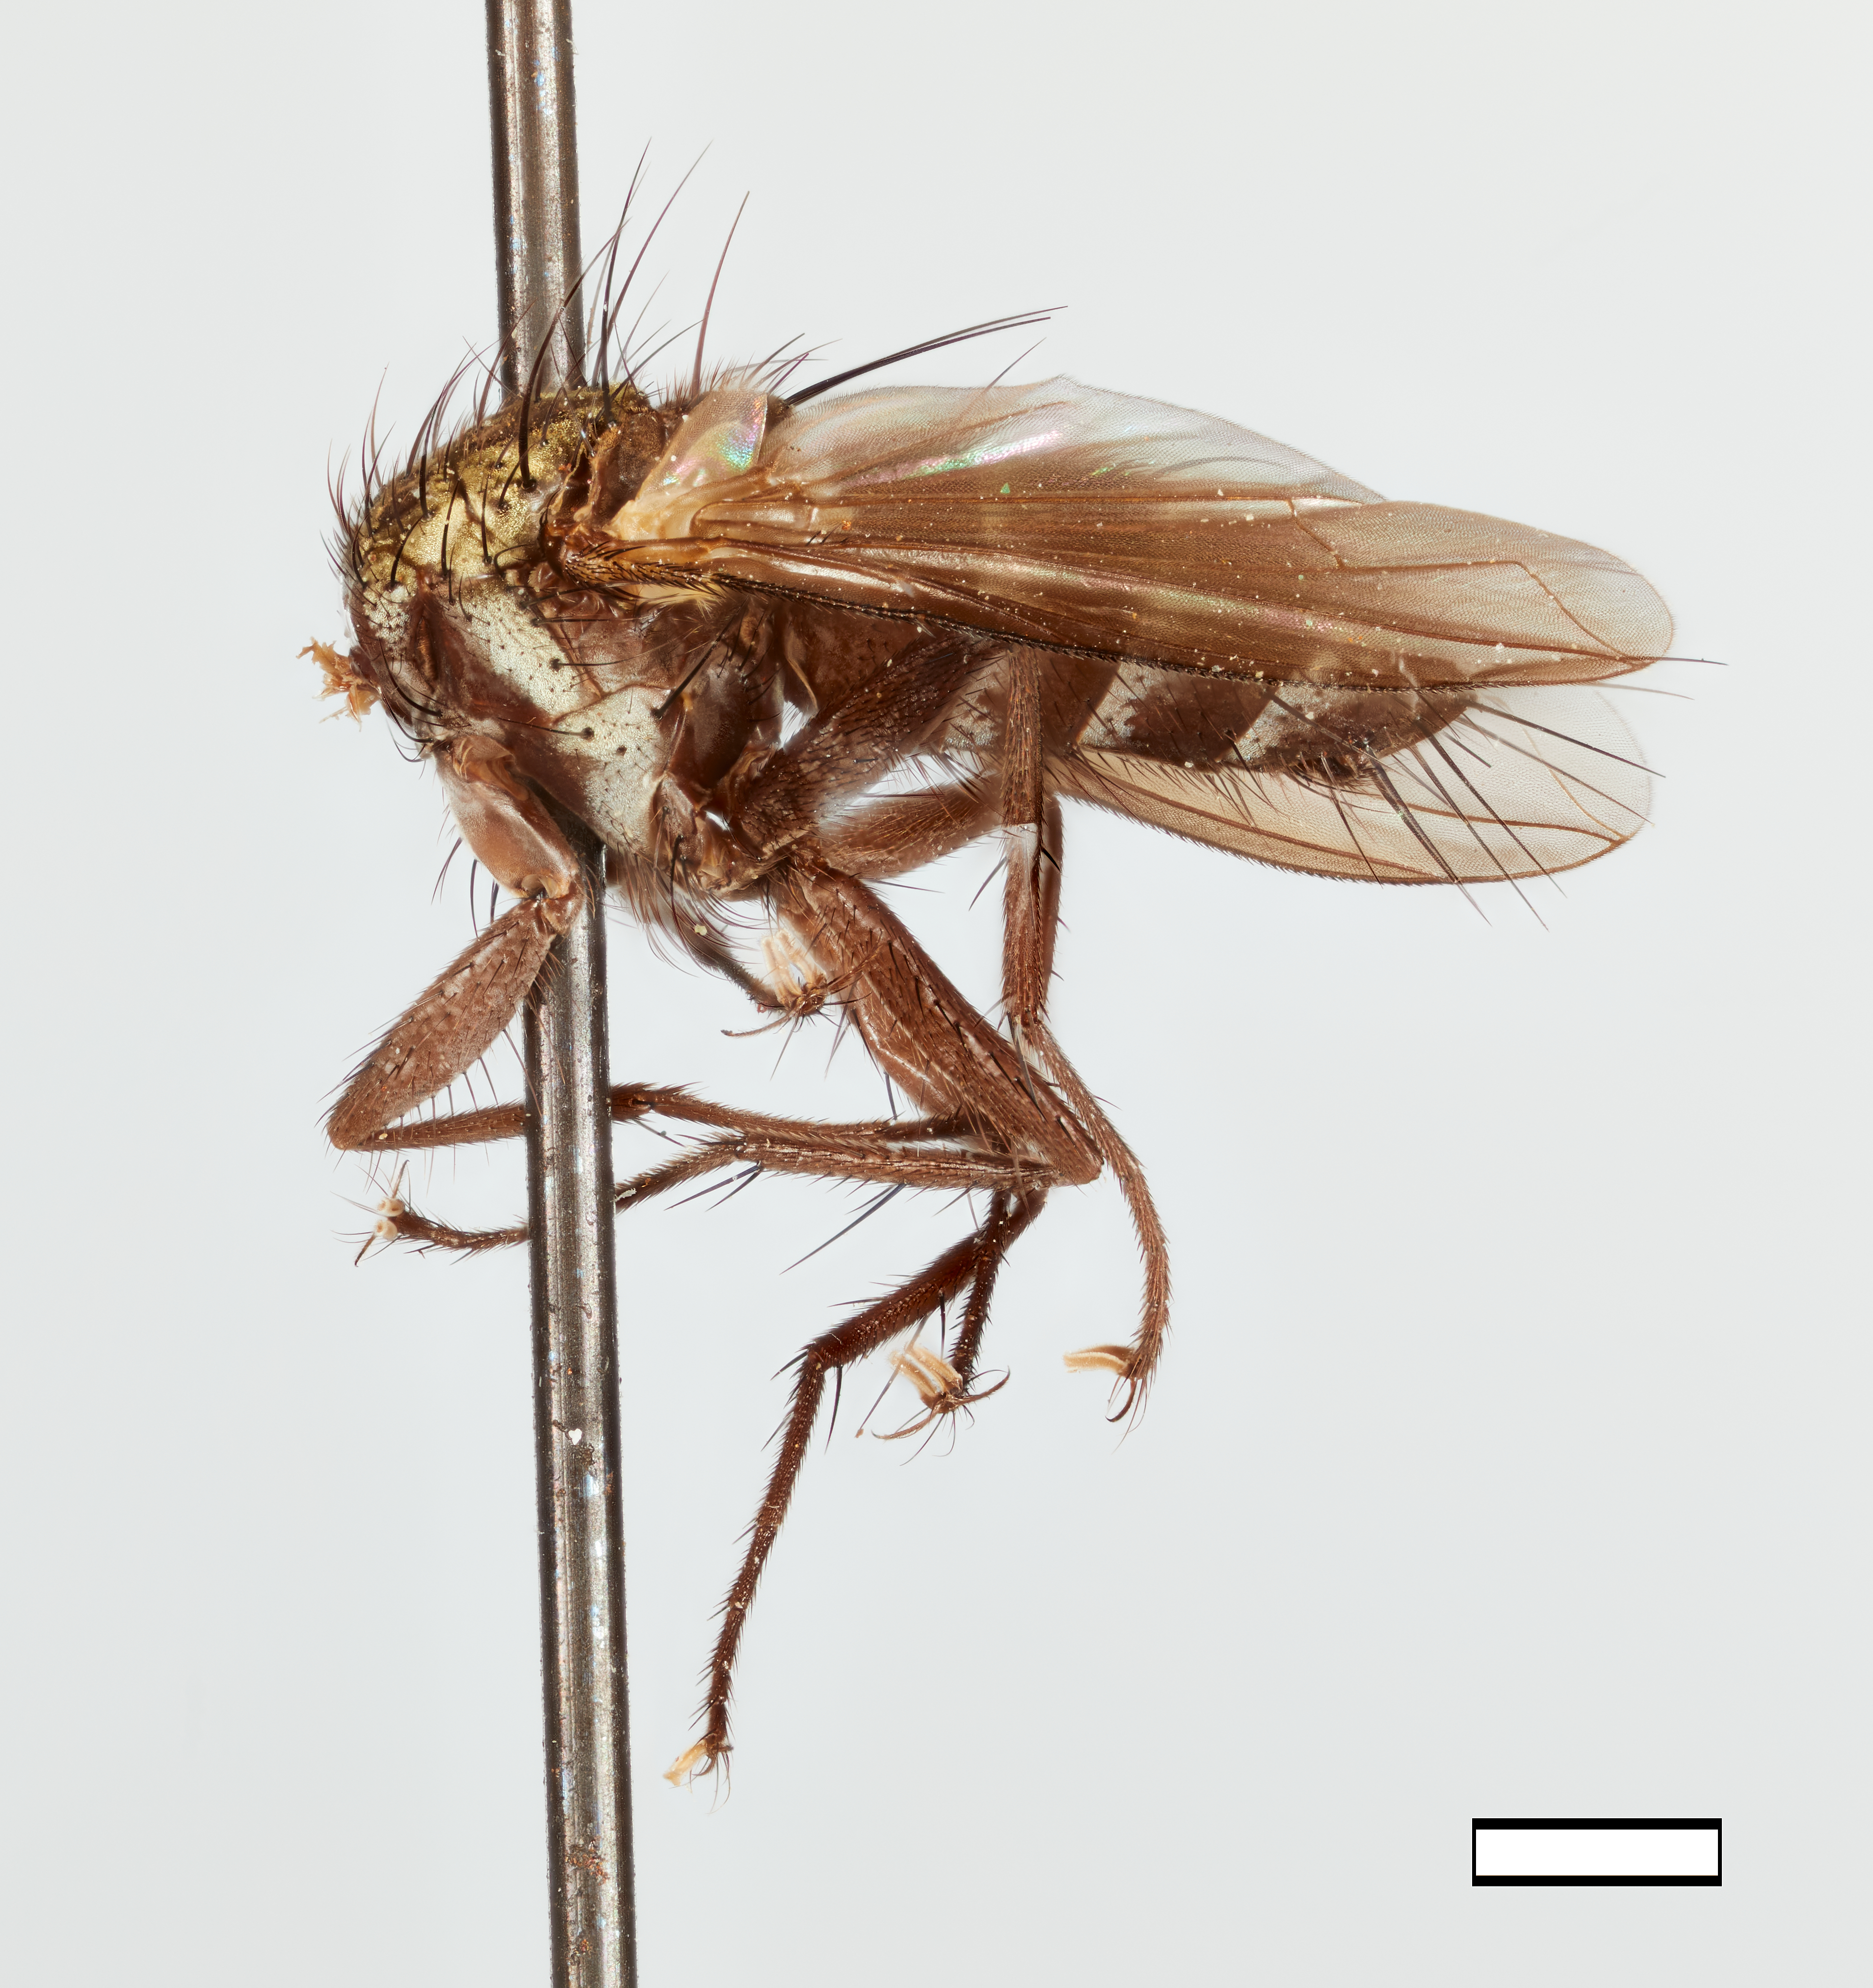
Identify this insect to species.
Chaquimayoia plumosula
